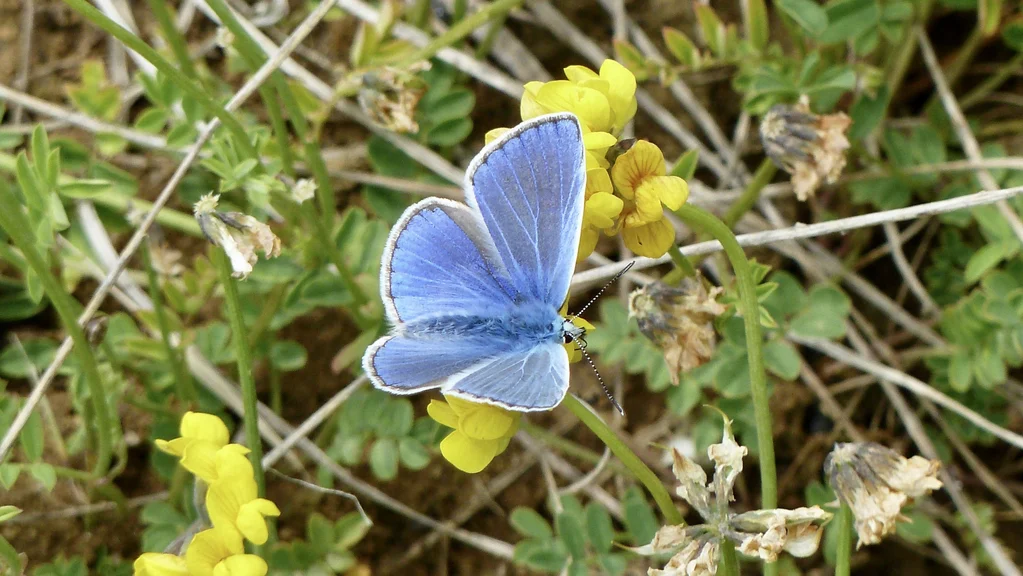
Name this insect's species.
Polyommatus icarus
